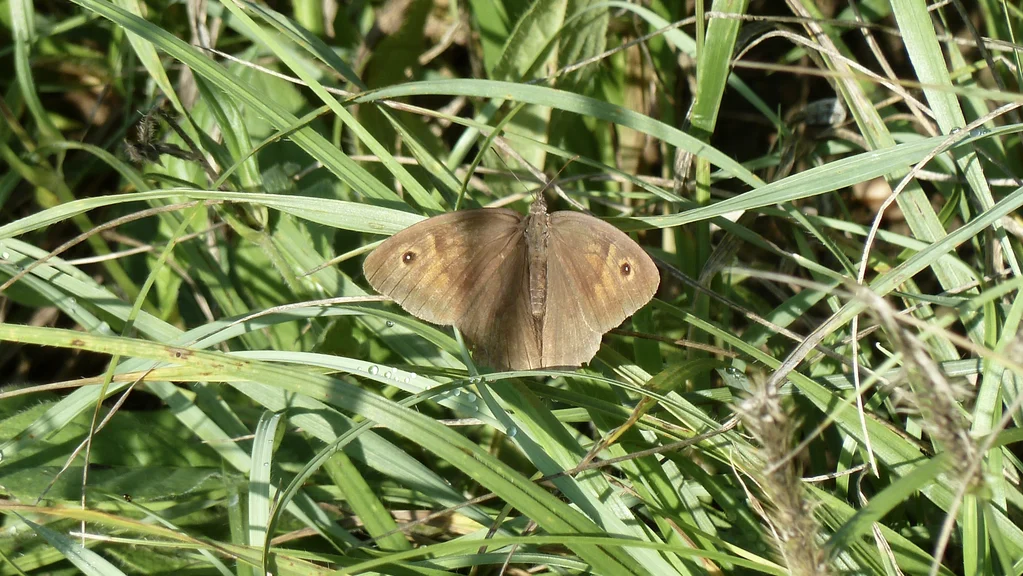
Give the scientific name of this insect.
Maniola jurtina
